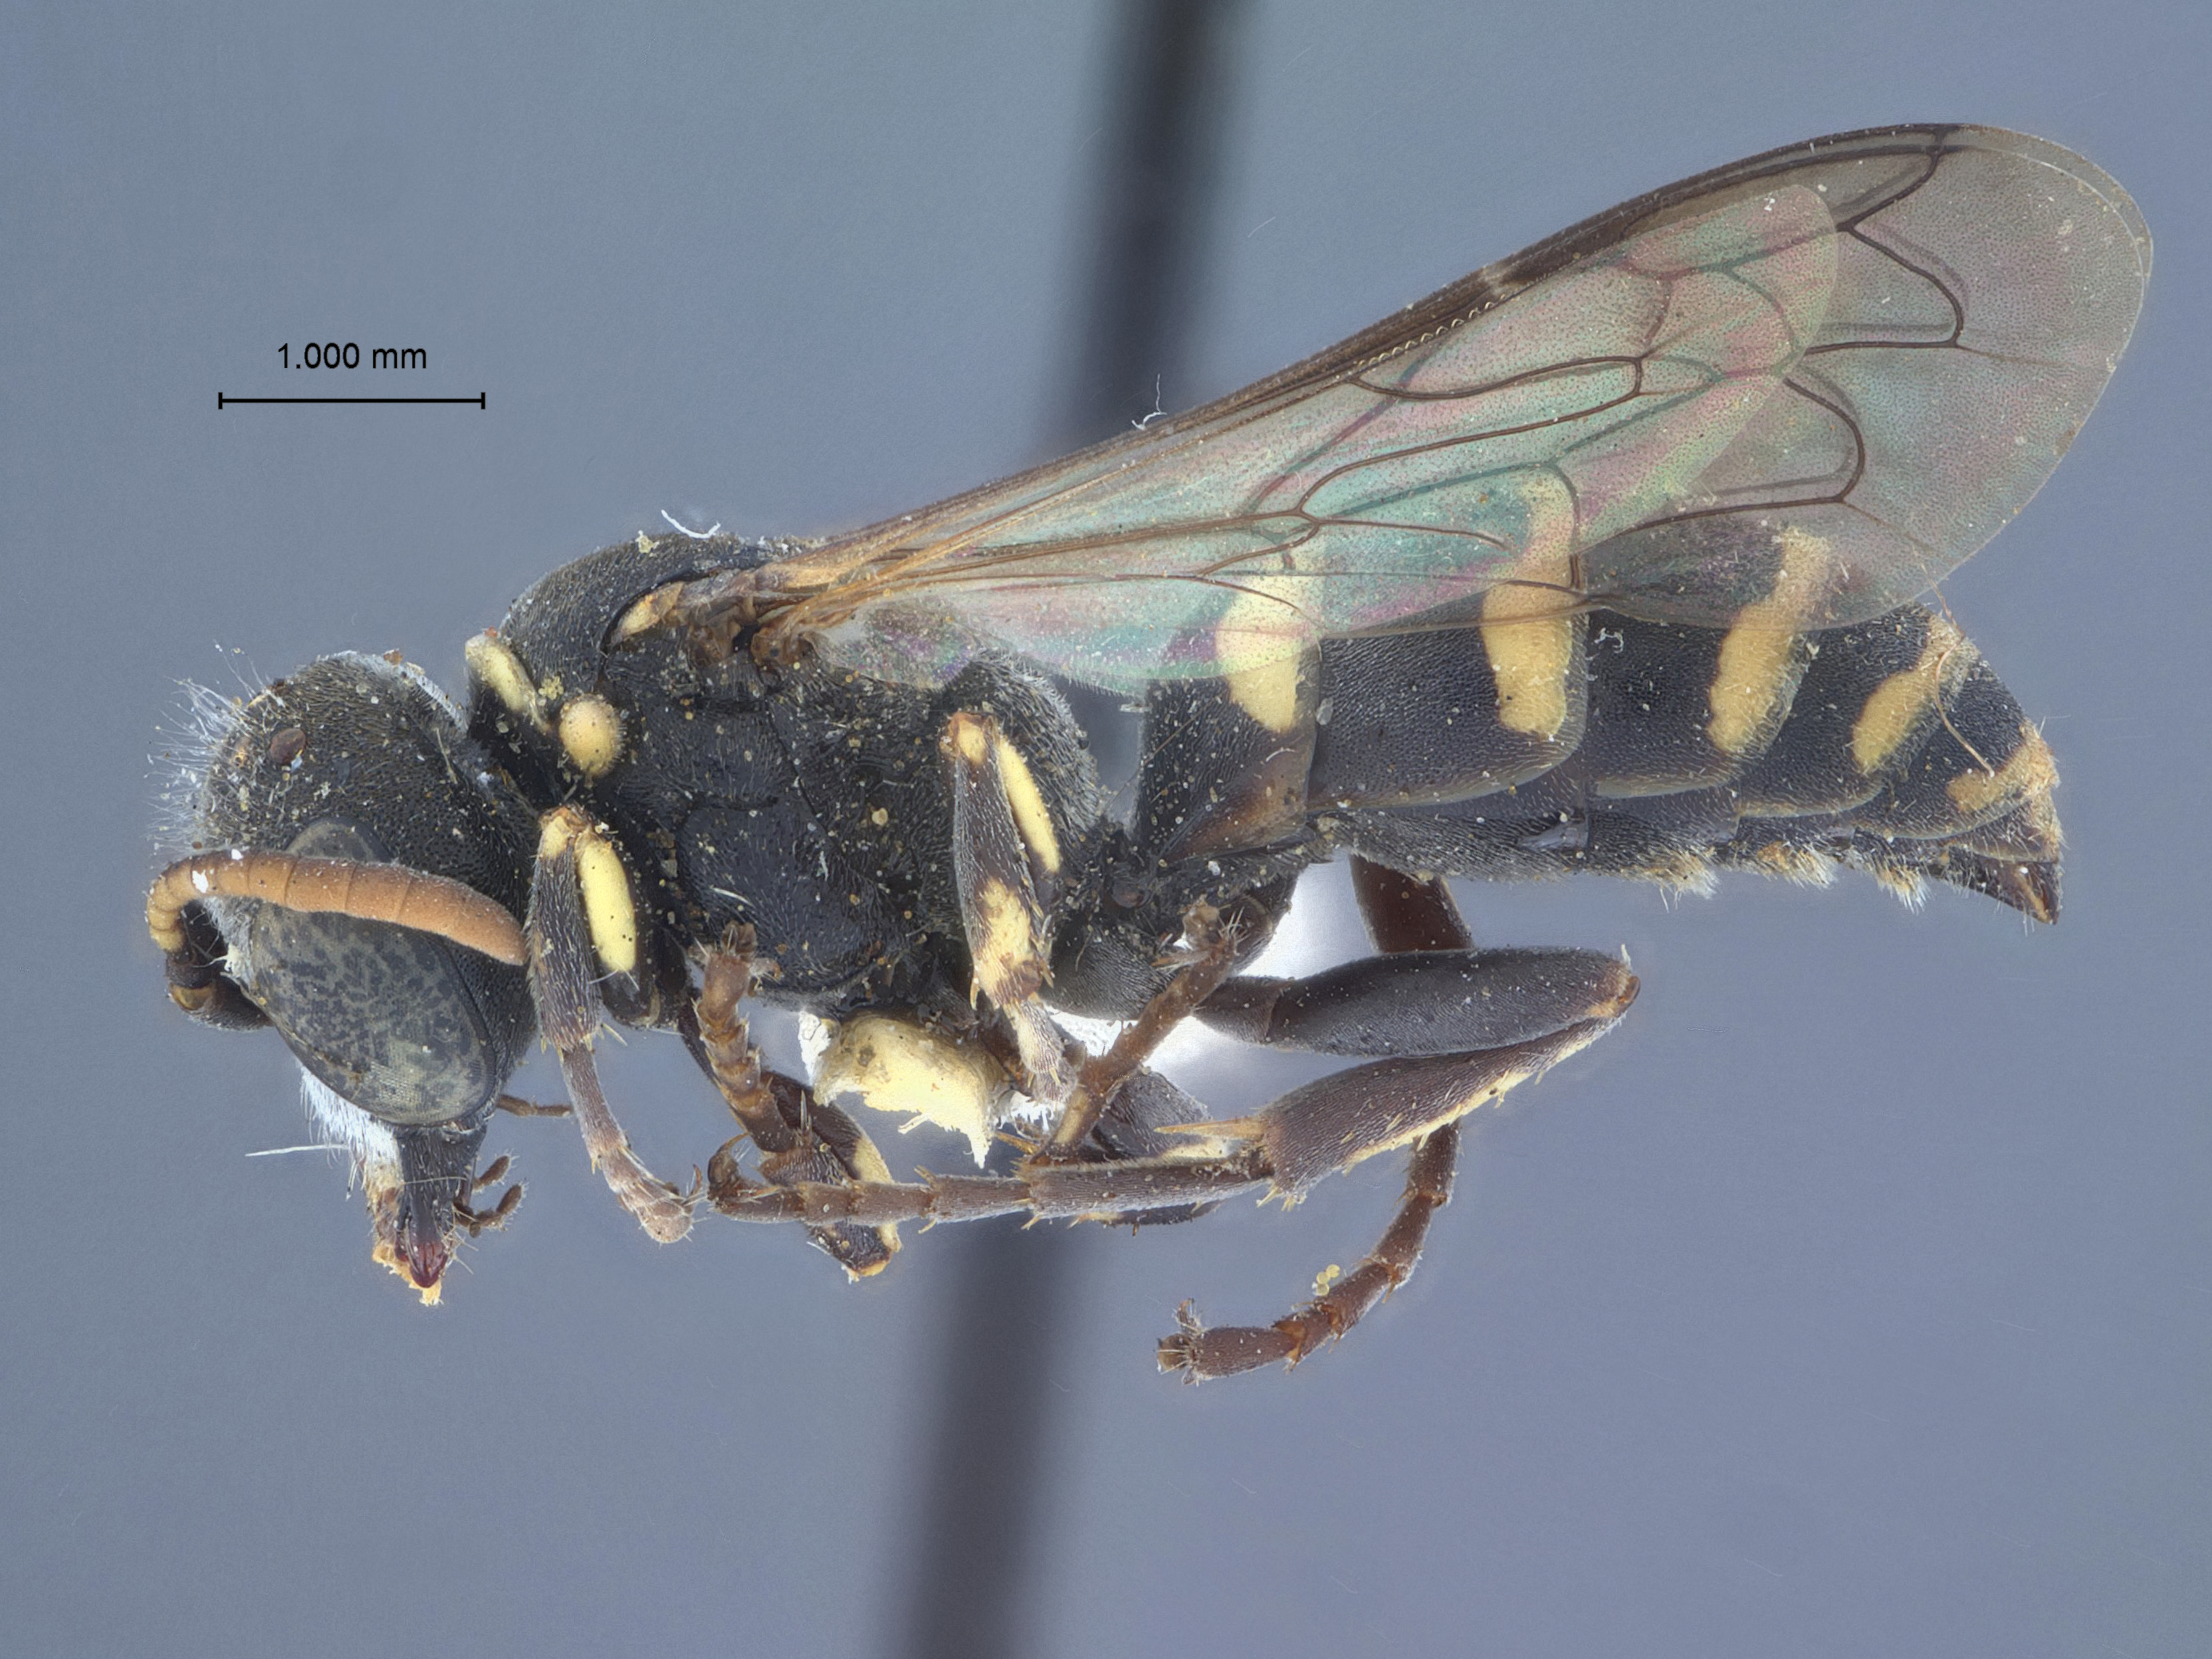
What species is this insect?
Arigorytes smohalla
